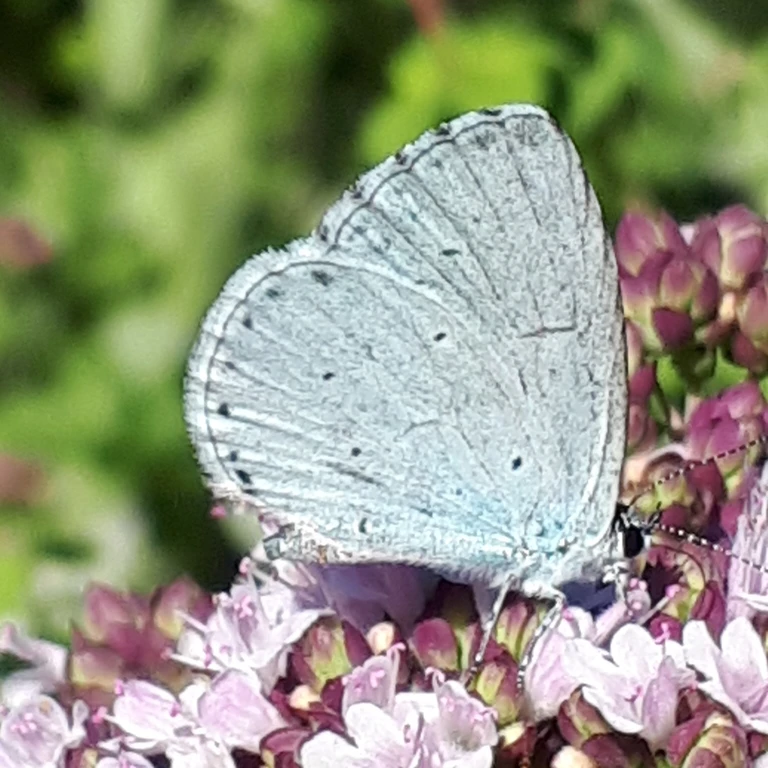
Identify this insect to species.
Celastrina argiolus
